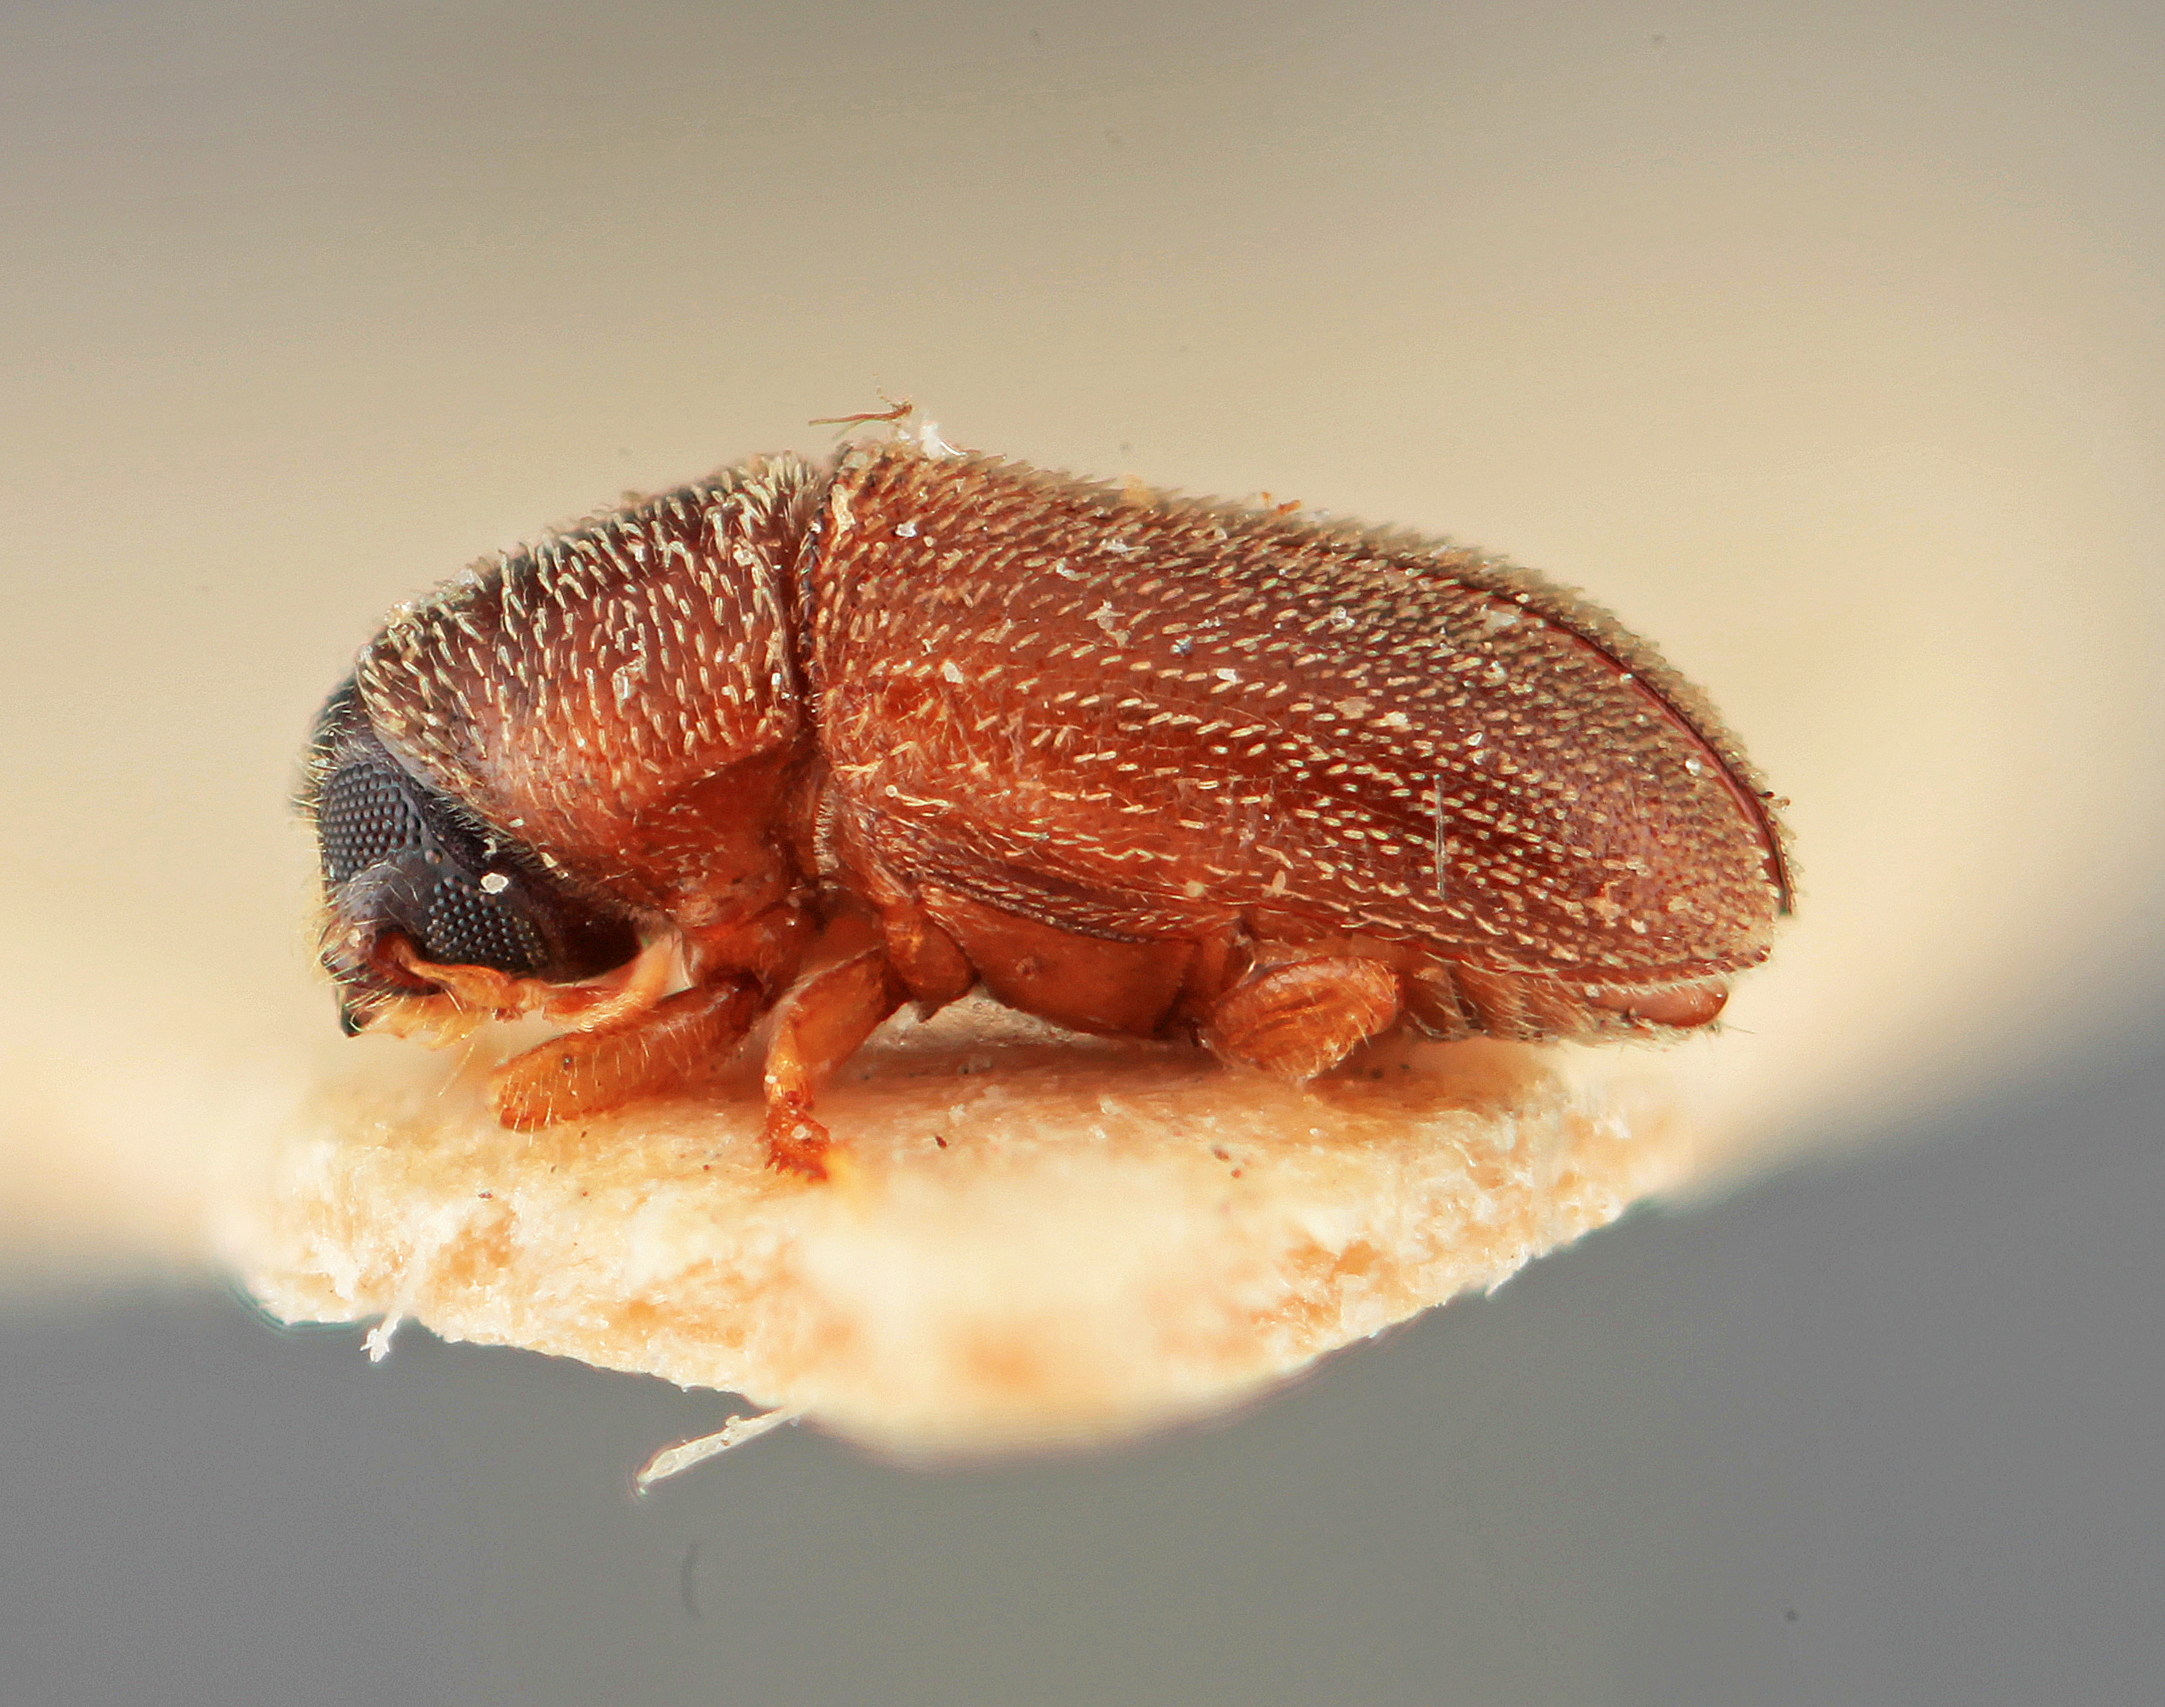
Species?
Polygraphus anogeissi
